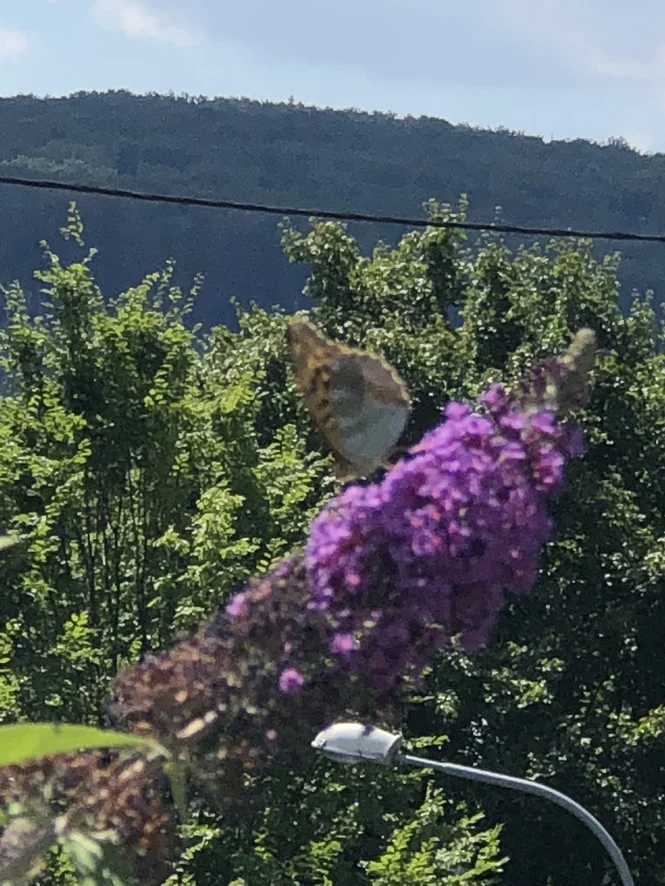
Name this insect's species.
Argynnis paphia
